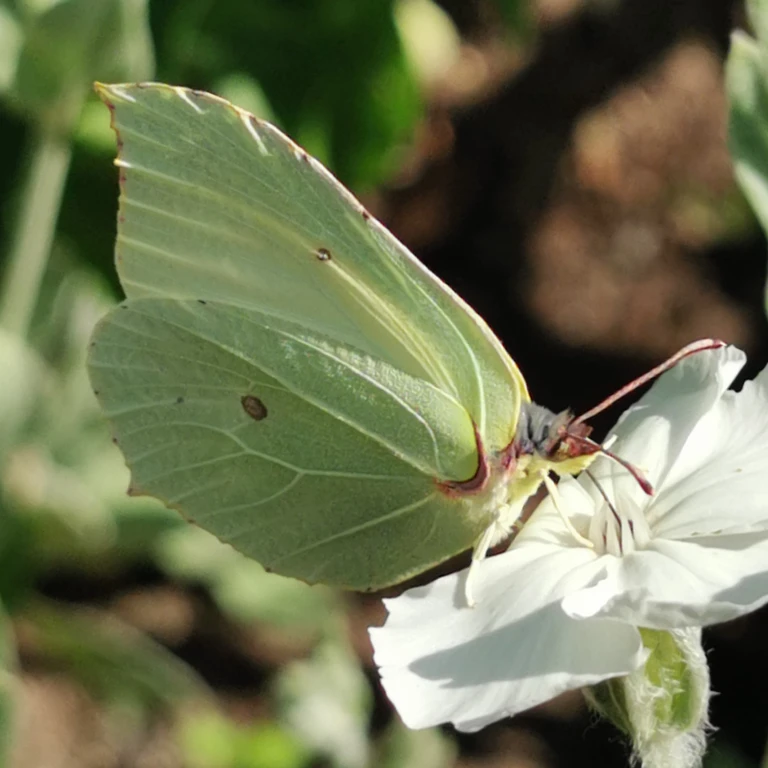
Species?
Gonepteryx rhamni
